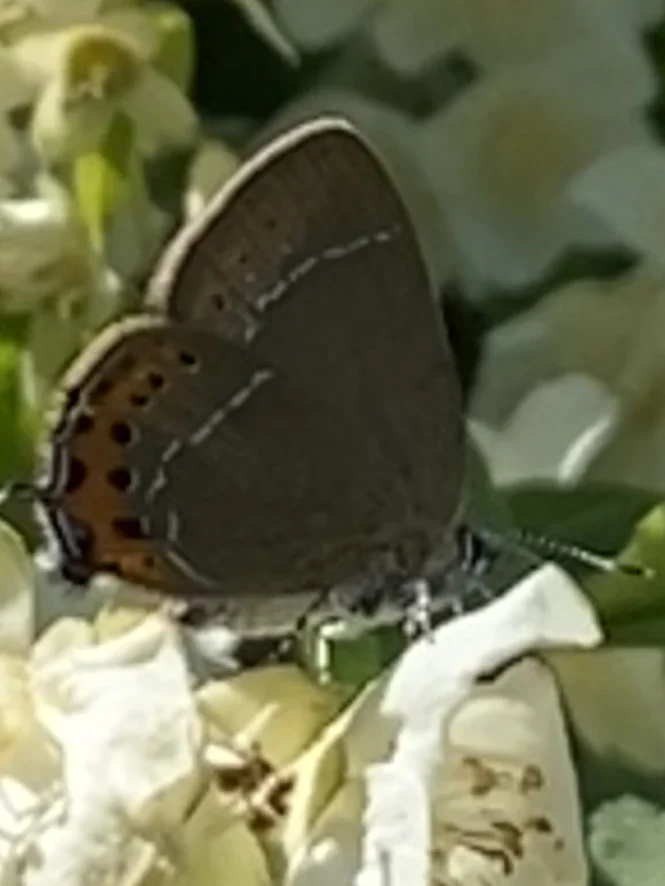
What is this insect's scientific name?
Satyrium pruni (also Fixsenia pruni)
